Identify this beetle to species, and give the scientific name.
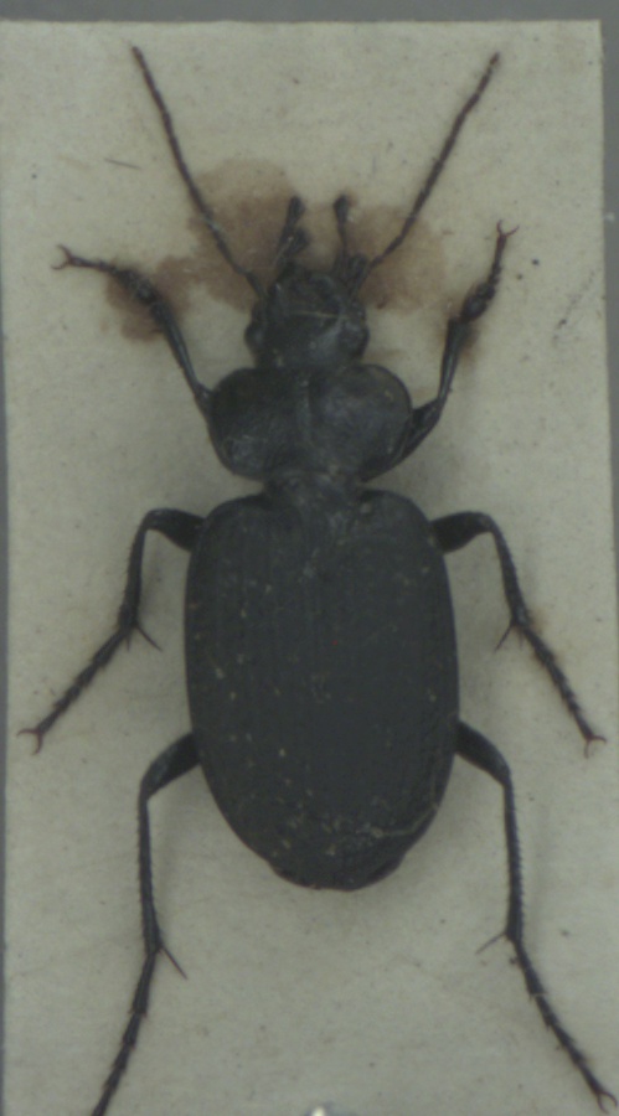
Licinus punctatulus
